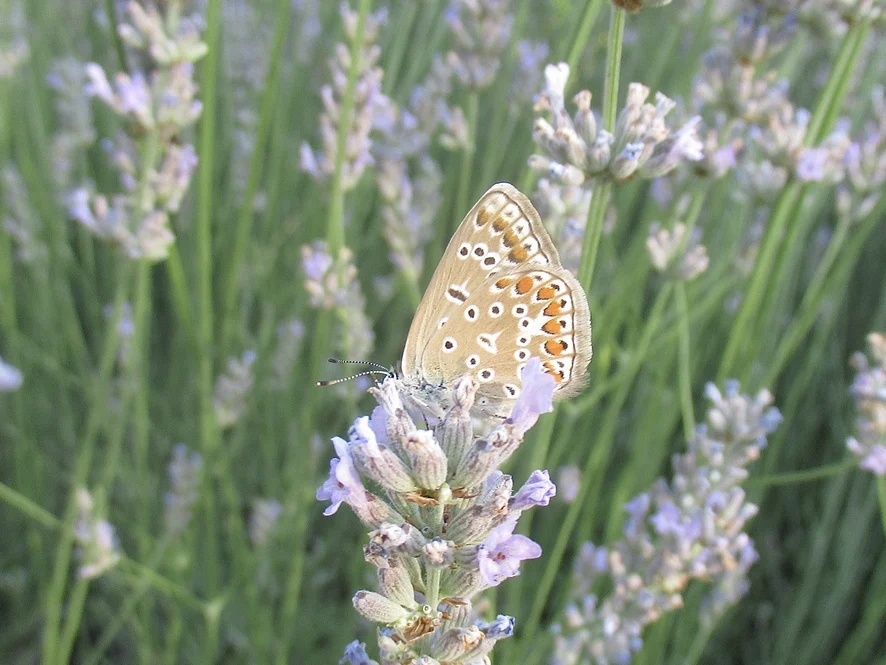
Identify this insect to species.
Polyommatus icarus
